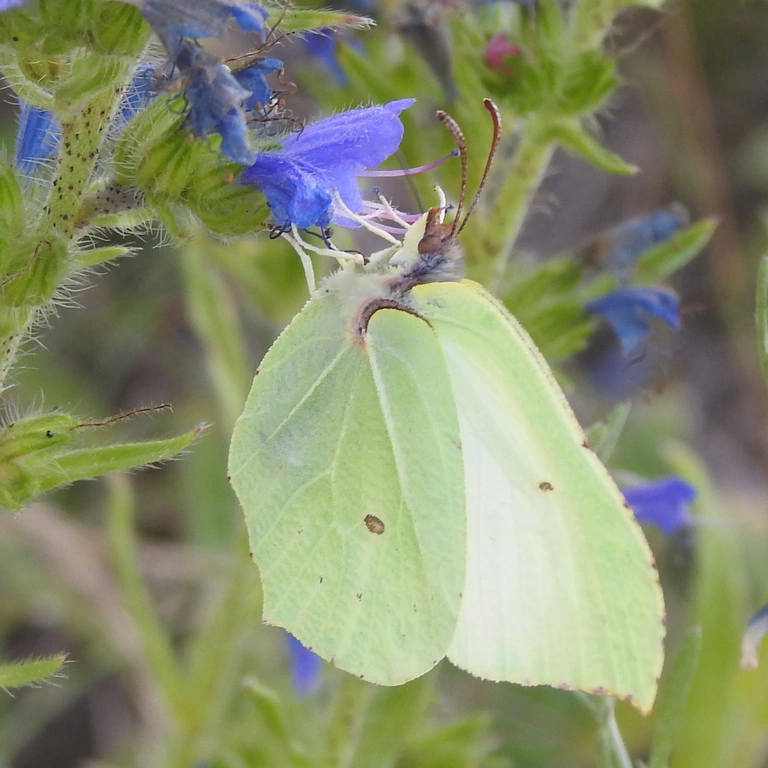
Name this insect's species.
Gonepteryx rhamni
